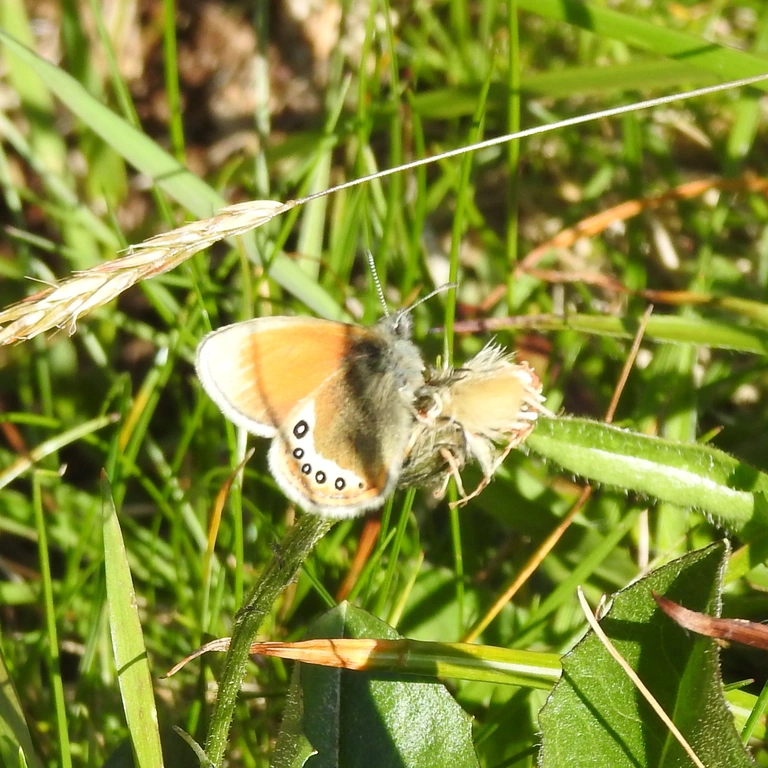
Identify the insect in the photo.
Coenonympha gardetta
